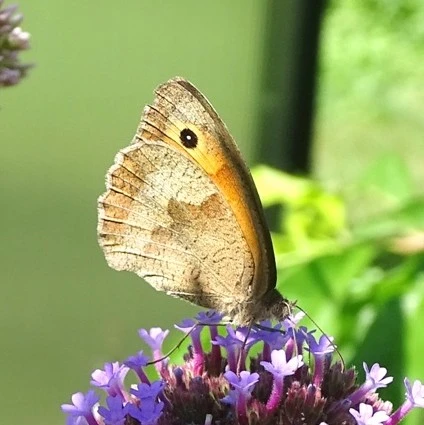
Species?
Maniola jurtina
